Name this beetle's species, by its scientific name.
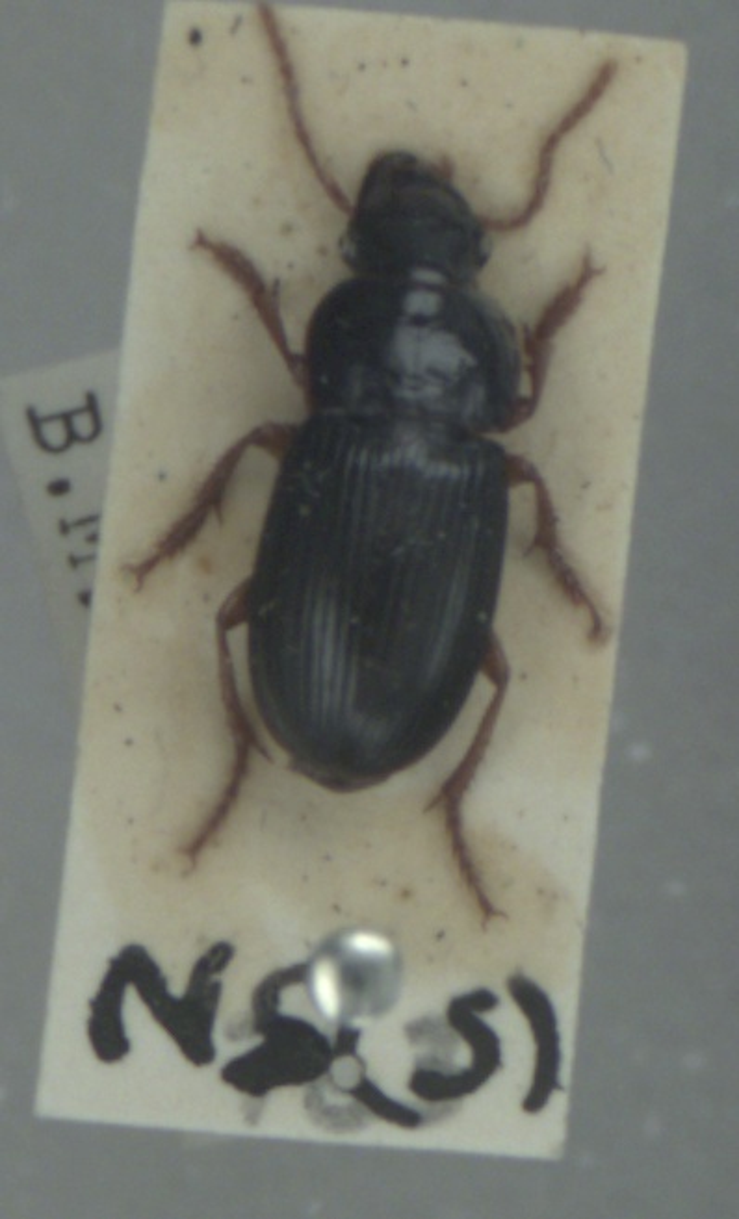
Harpalus latus
